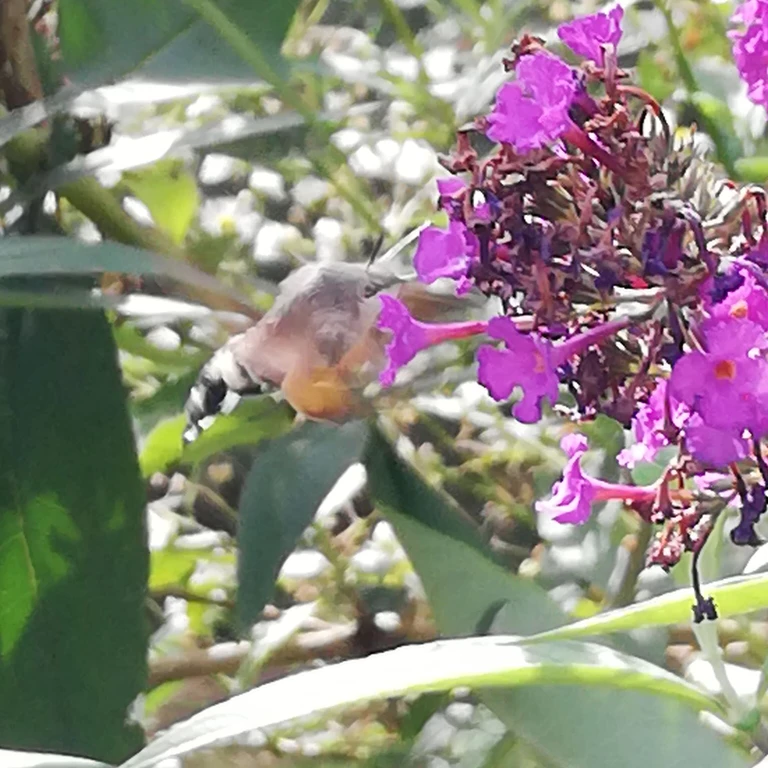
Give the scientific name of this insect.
Macroglossum stellatarum
